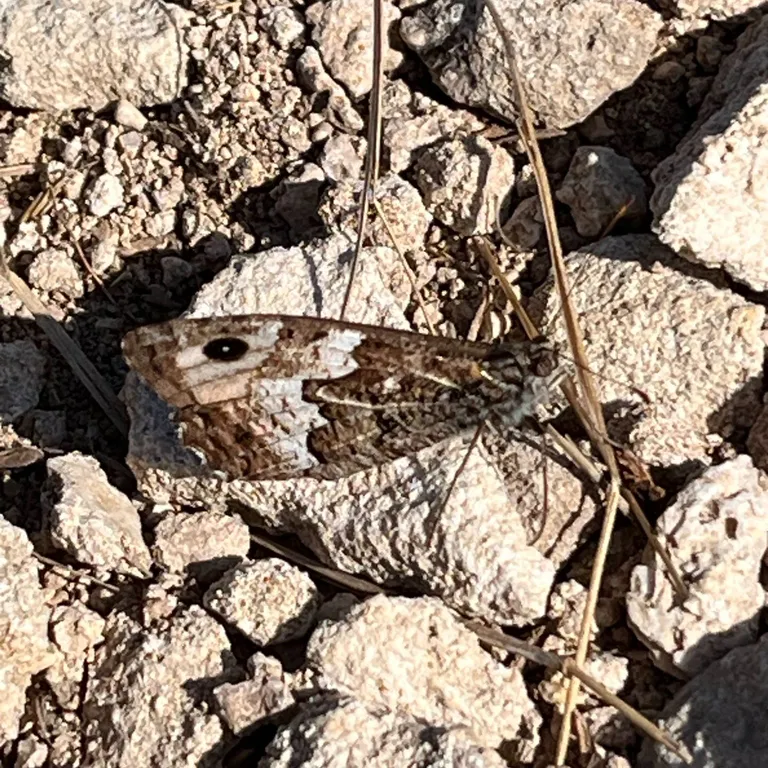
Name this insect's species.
Hipparchia semele
